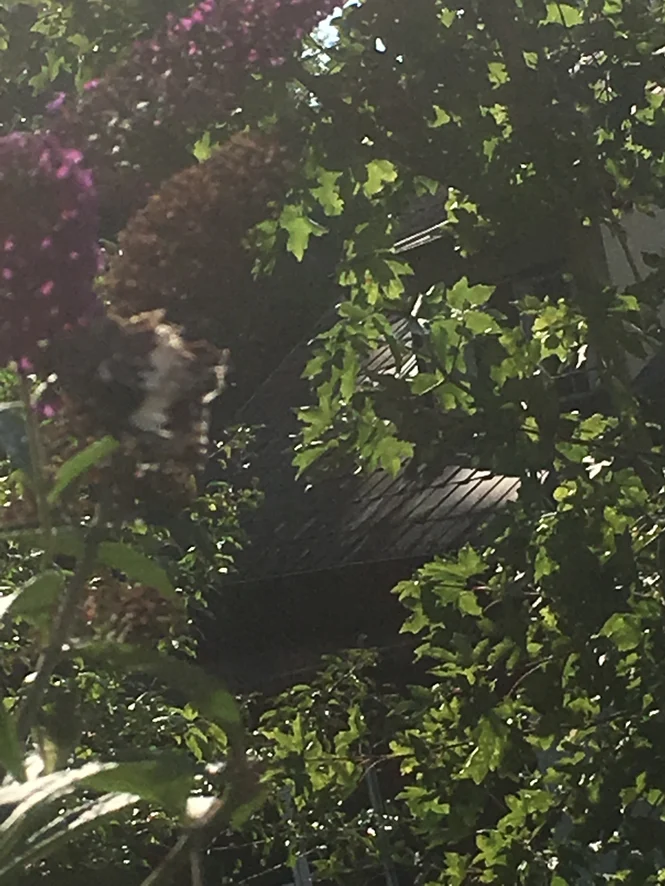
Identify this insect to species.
Brintesia circe
